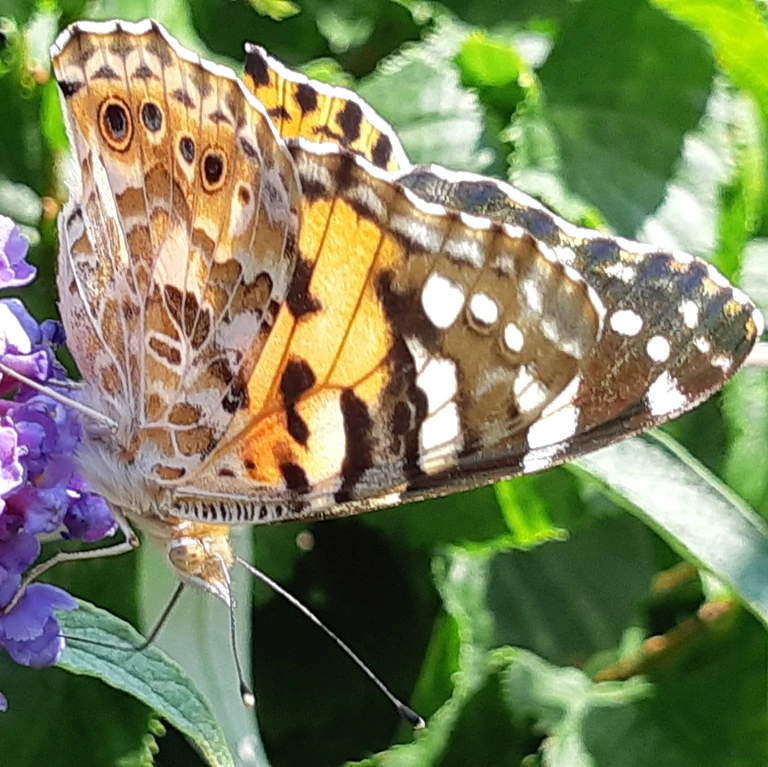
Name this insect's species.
Vanessa cardui
